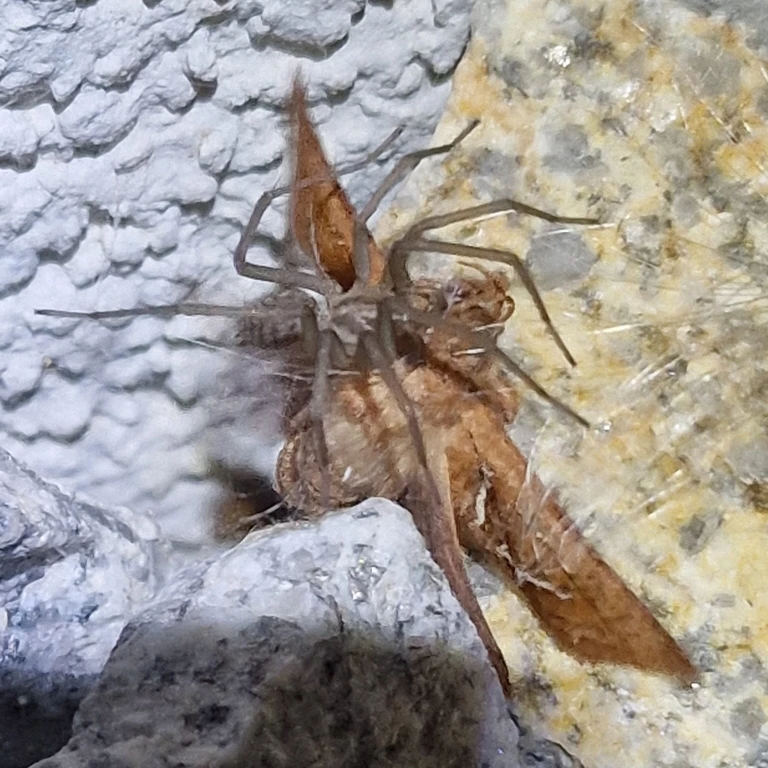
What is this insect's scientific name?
Triodia sylvina
